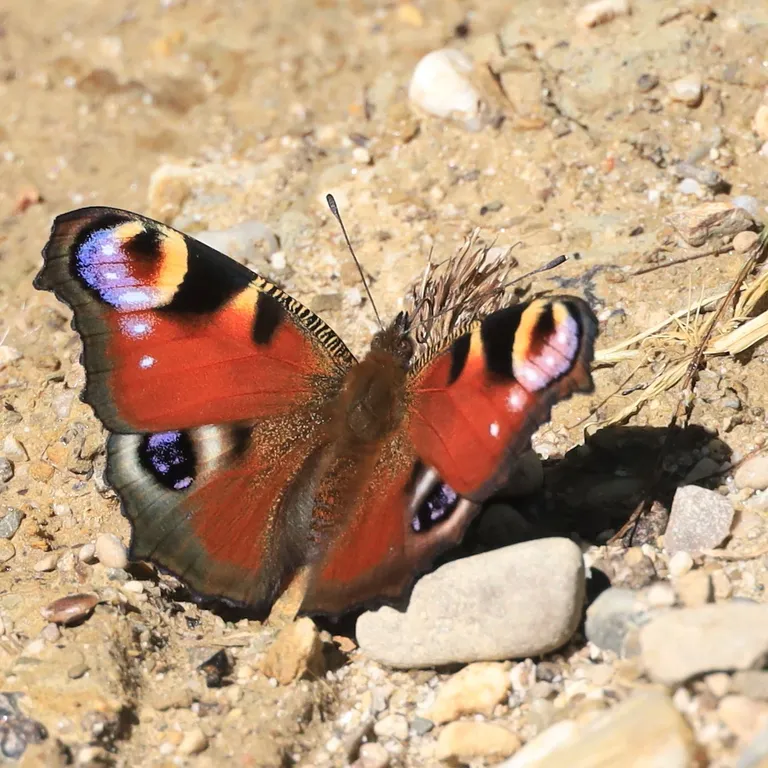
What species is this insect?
Aglais io
